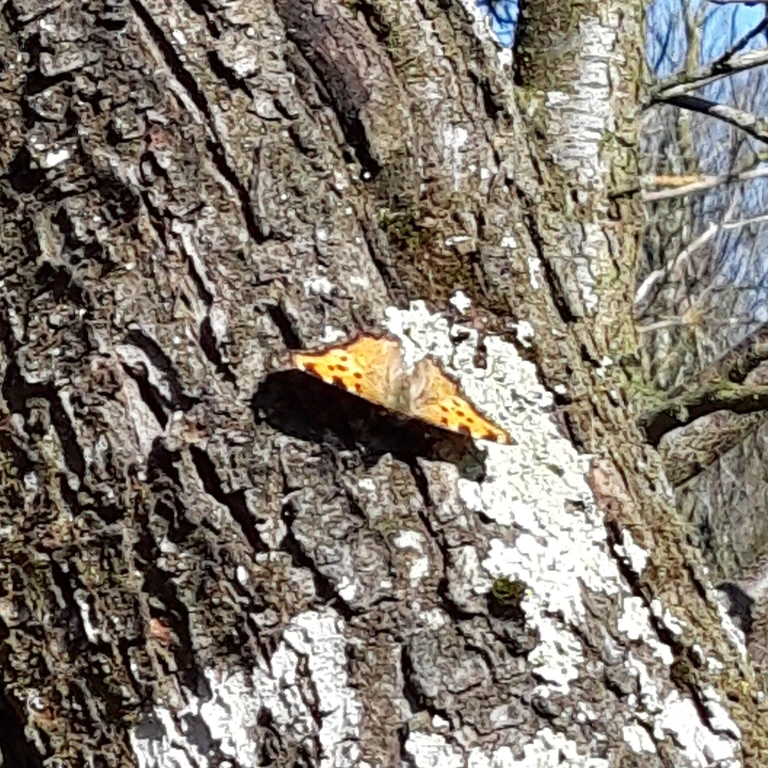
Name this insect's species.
Nymphalis polychloros
